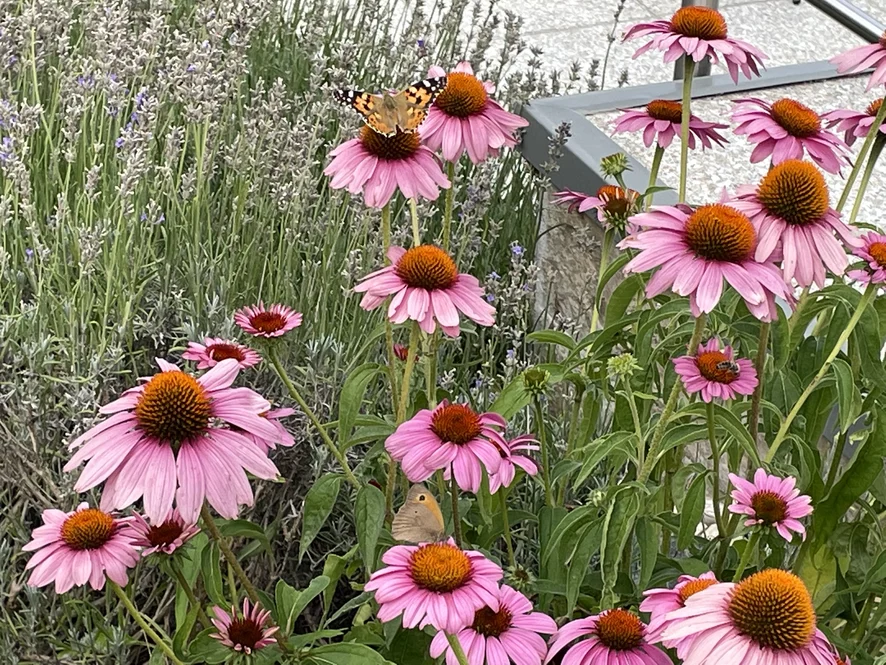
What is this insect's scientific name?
Maniola jurtina
